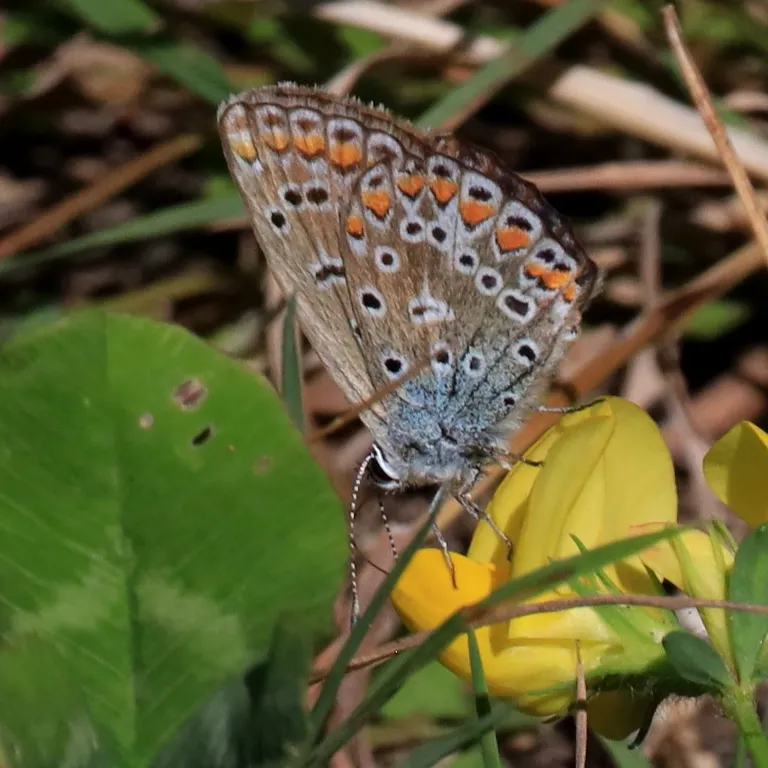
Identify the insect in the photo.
Polyommatus icarus
